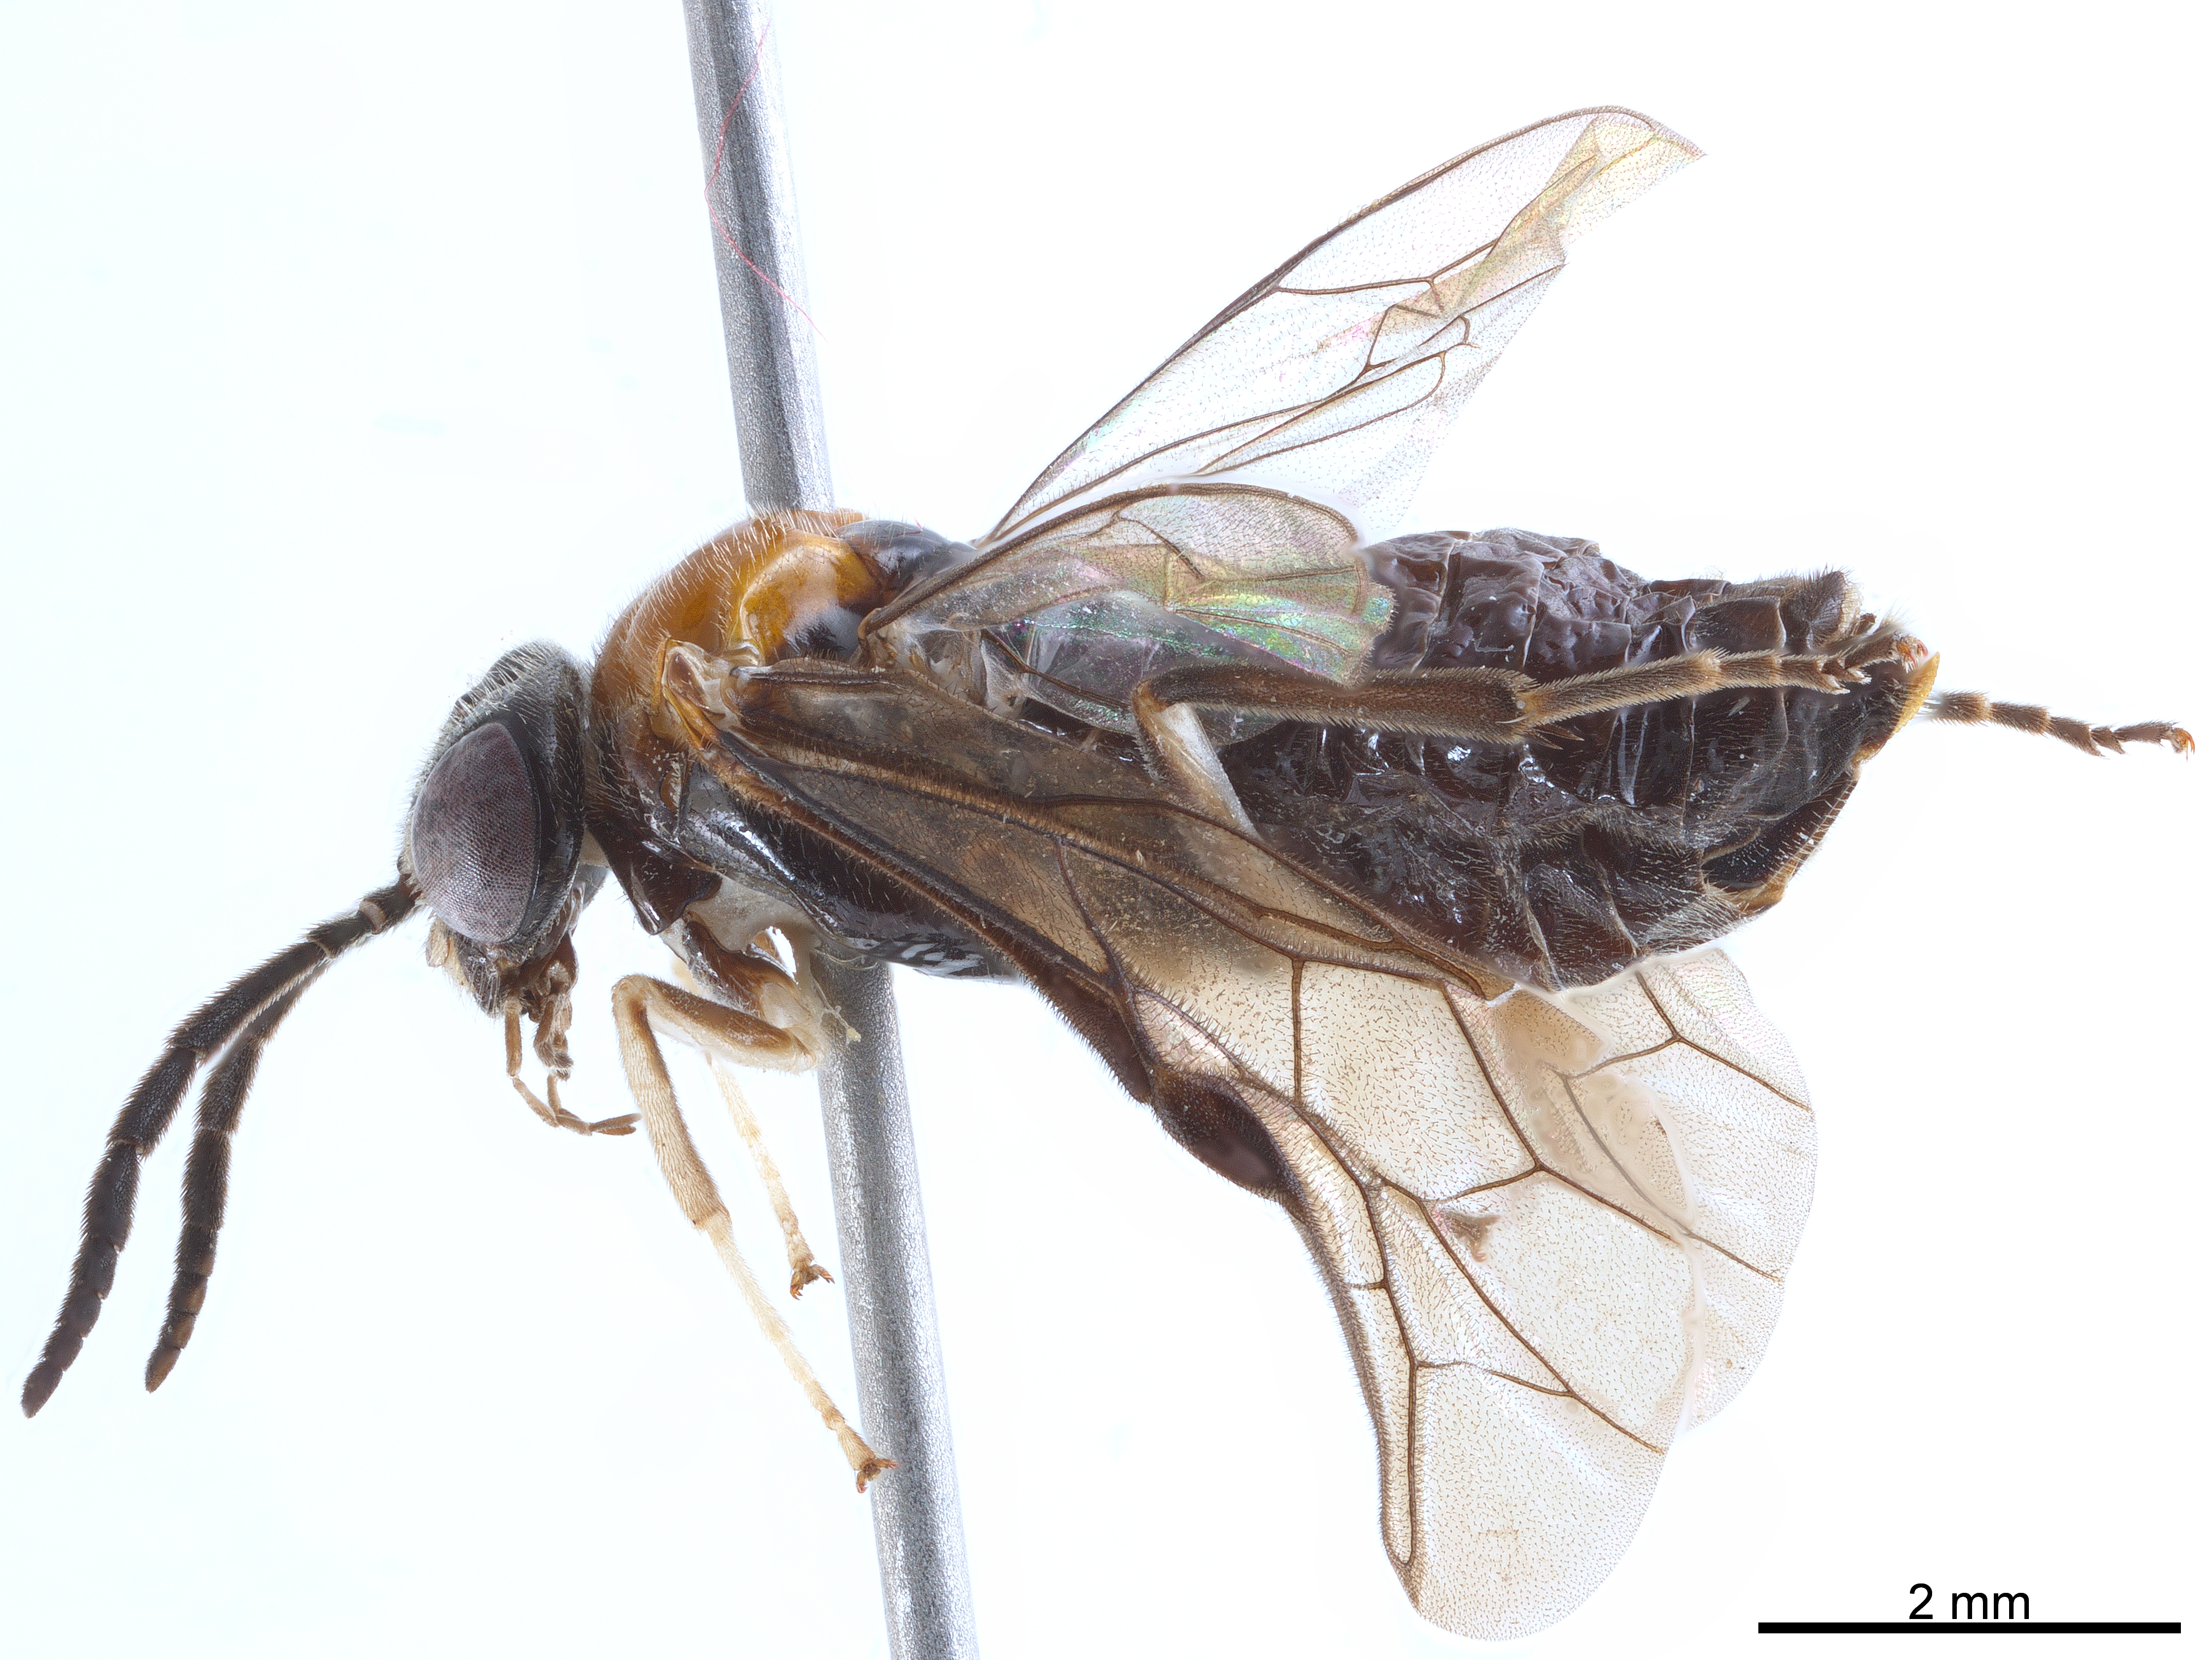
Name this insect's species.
Waldheimia vitis
